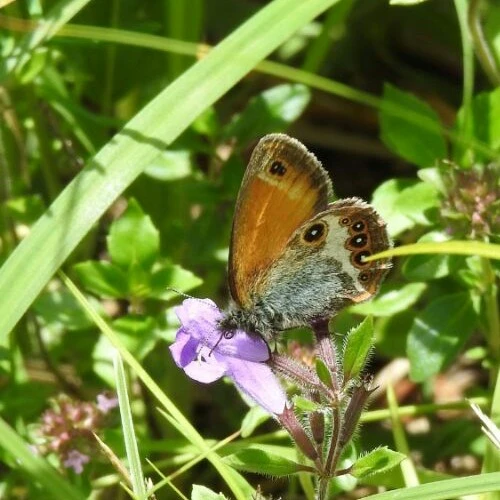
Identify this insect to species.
Coenonympha arcania
